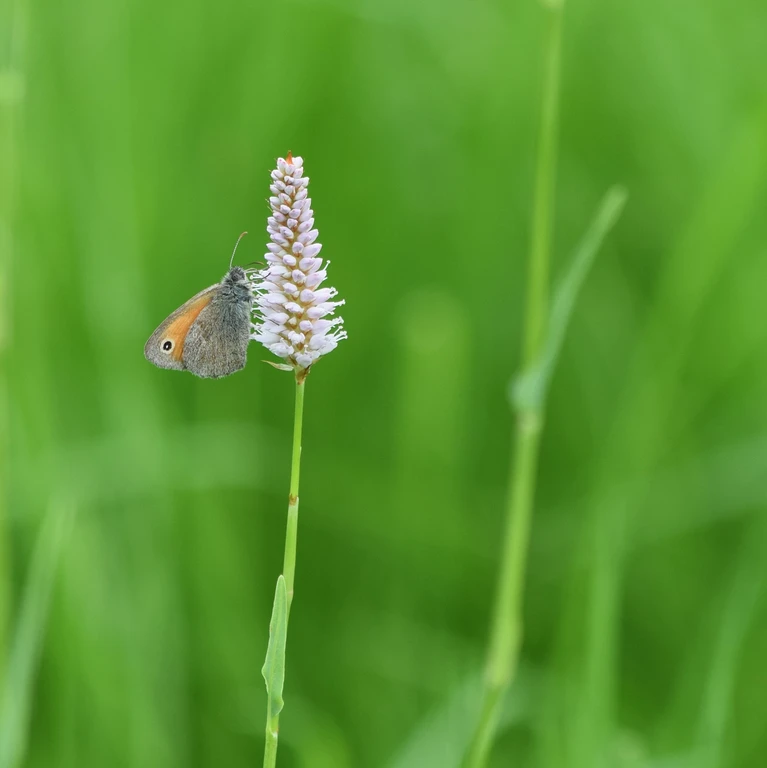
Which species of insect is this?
Coenonympha pamphilus
